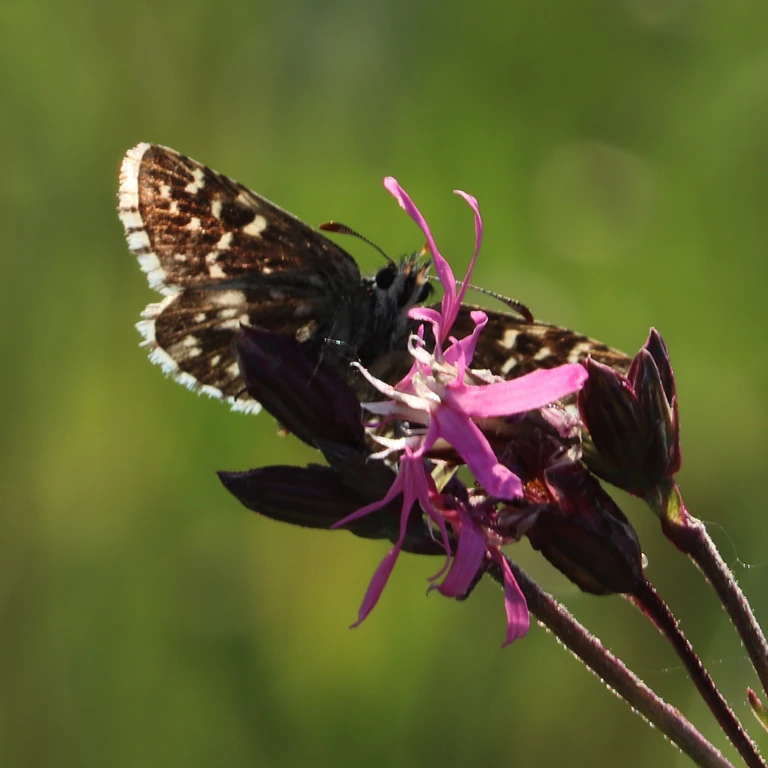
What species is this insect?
Pyrgus malvae
